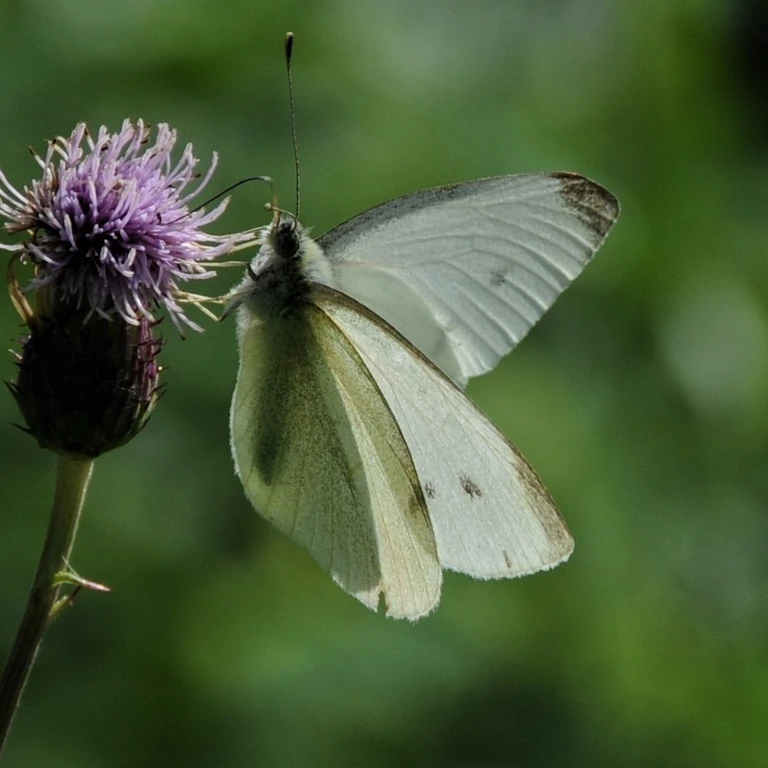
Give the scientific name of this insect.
Pieris rapae
